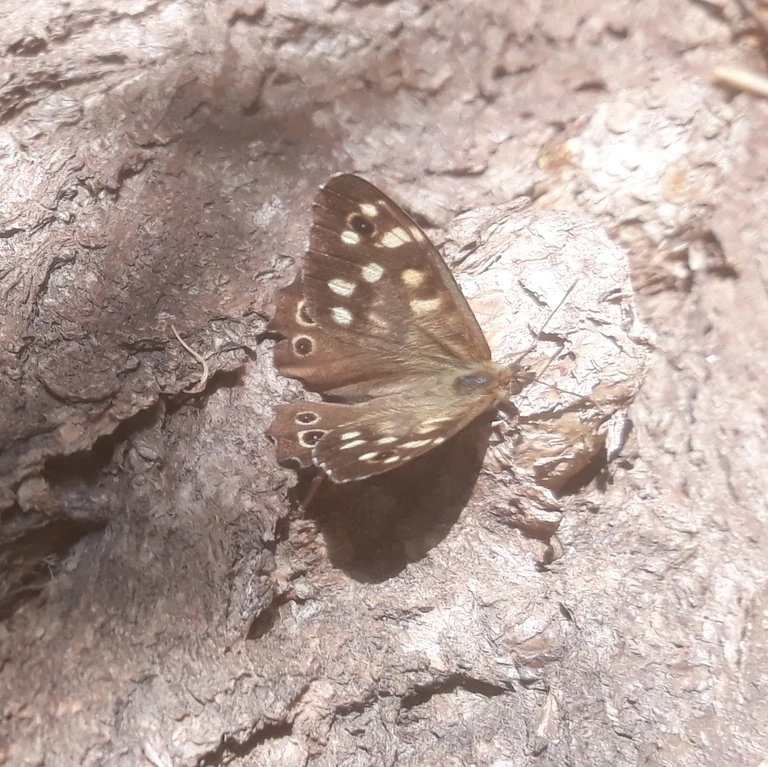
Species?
Pararge aegeria
